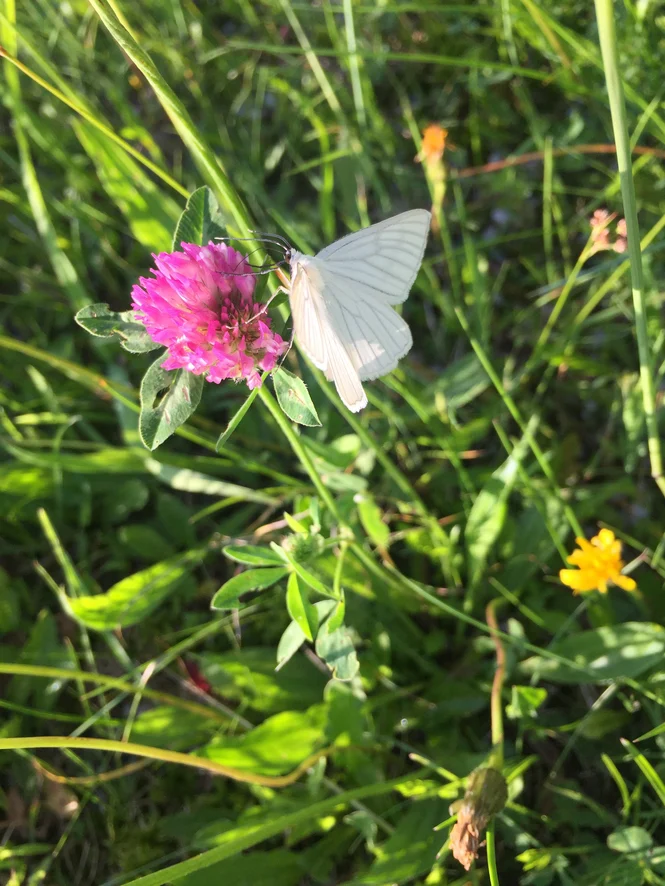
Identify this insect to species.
Siona lineata
